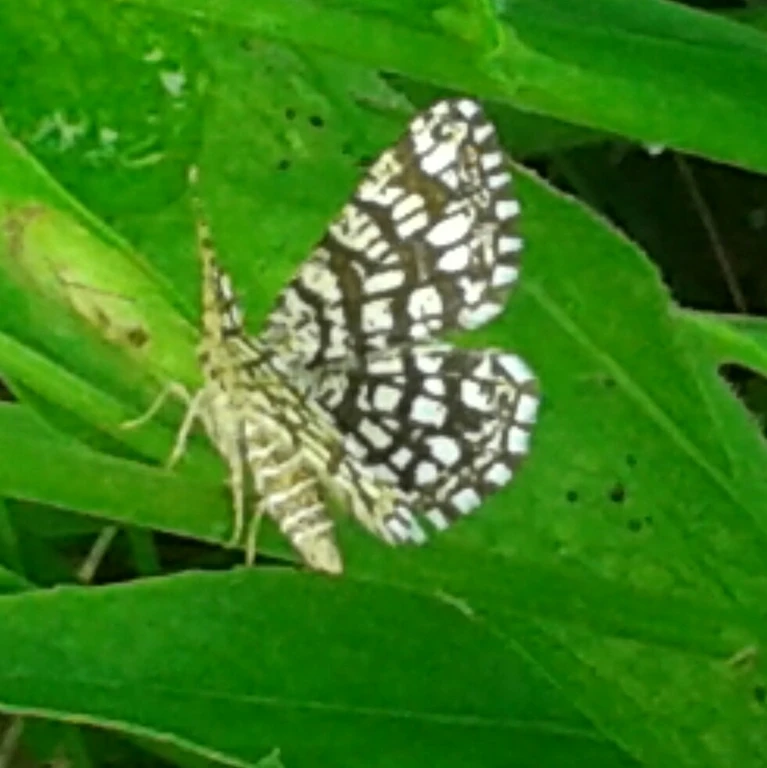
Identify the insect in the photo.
Chiasmia clathrata
